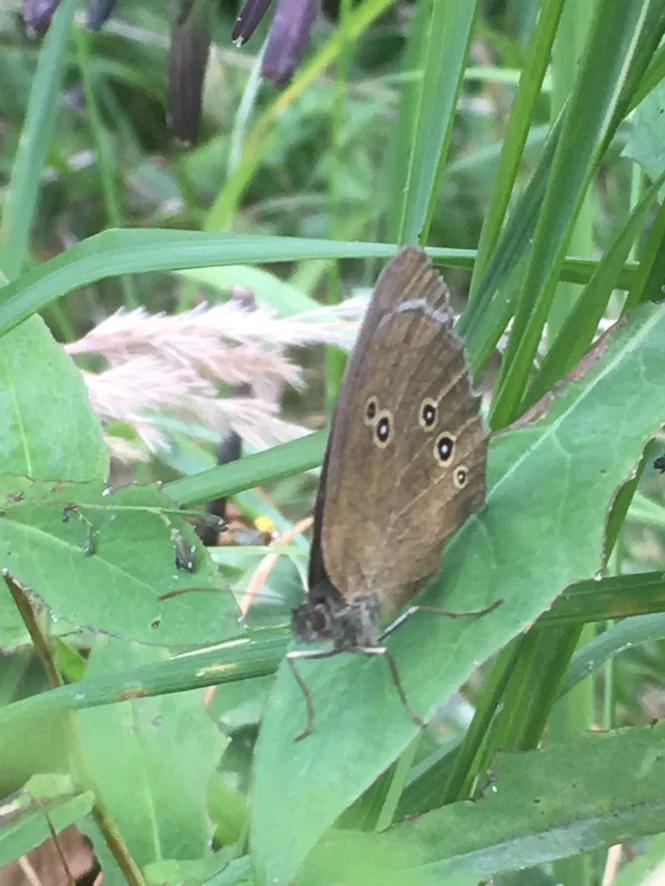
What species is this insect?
Aphantopus hyperantus
